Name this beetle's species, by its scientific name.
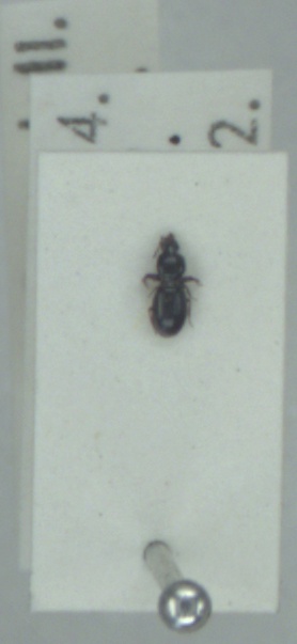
Dyschirius globosus
